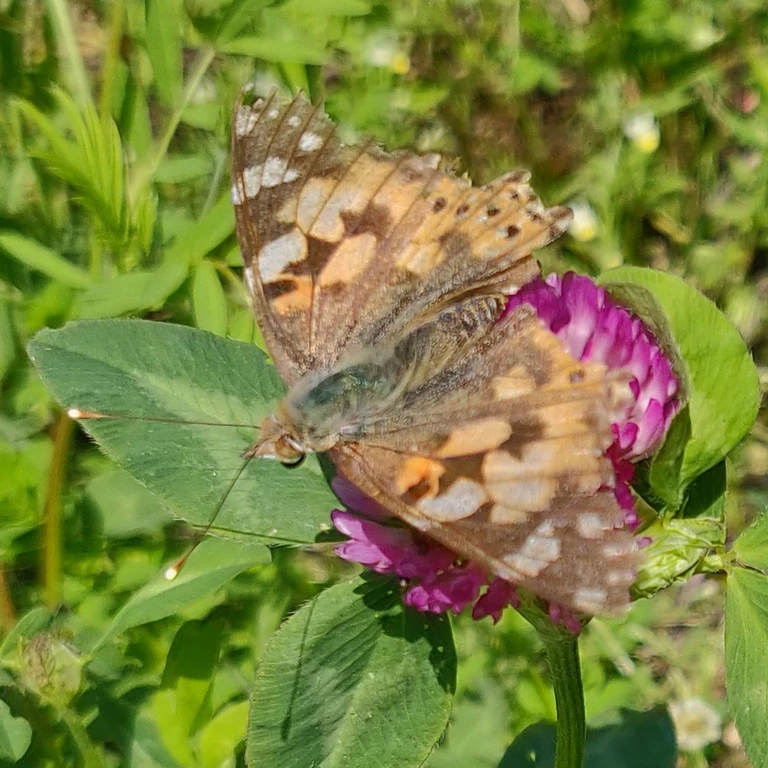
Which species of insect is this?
Vanessa cardui
